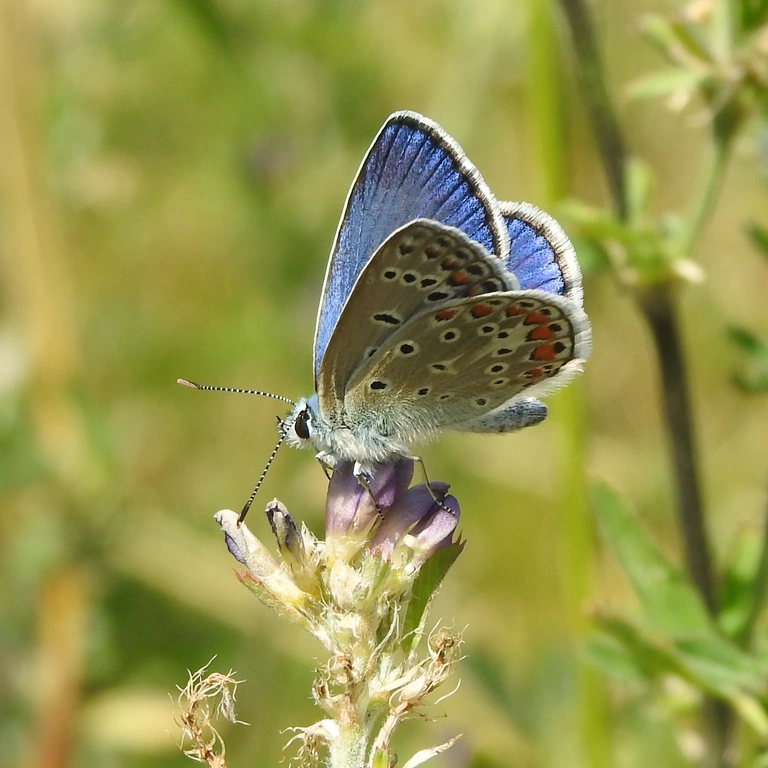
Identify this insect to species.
Polyommatus icarus
